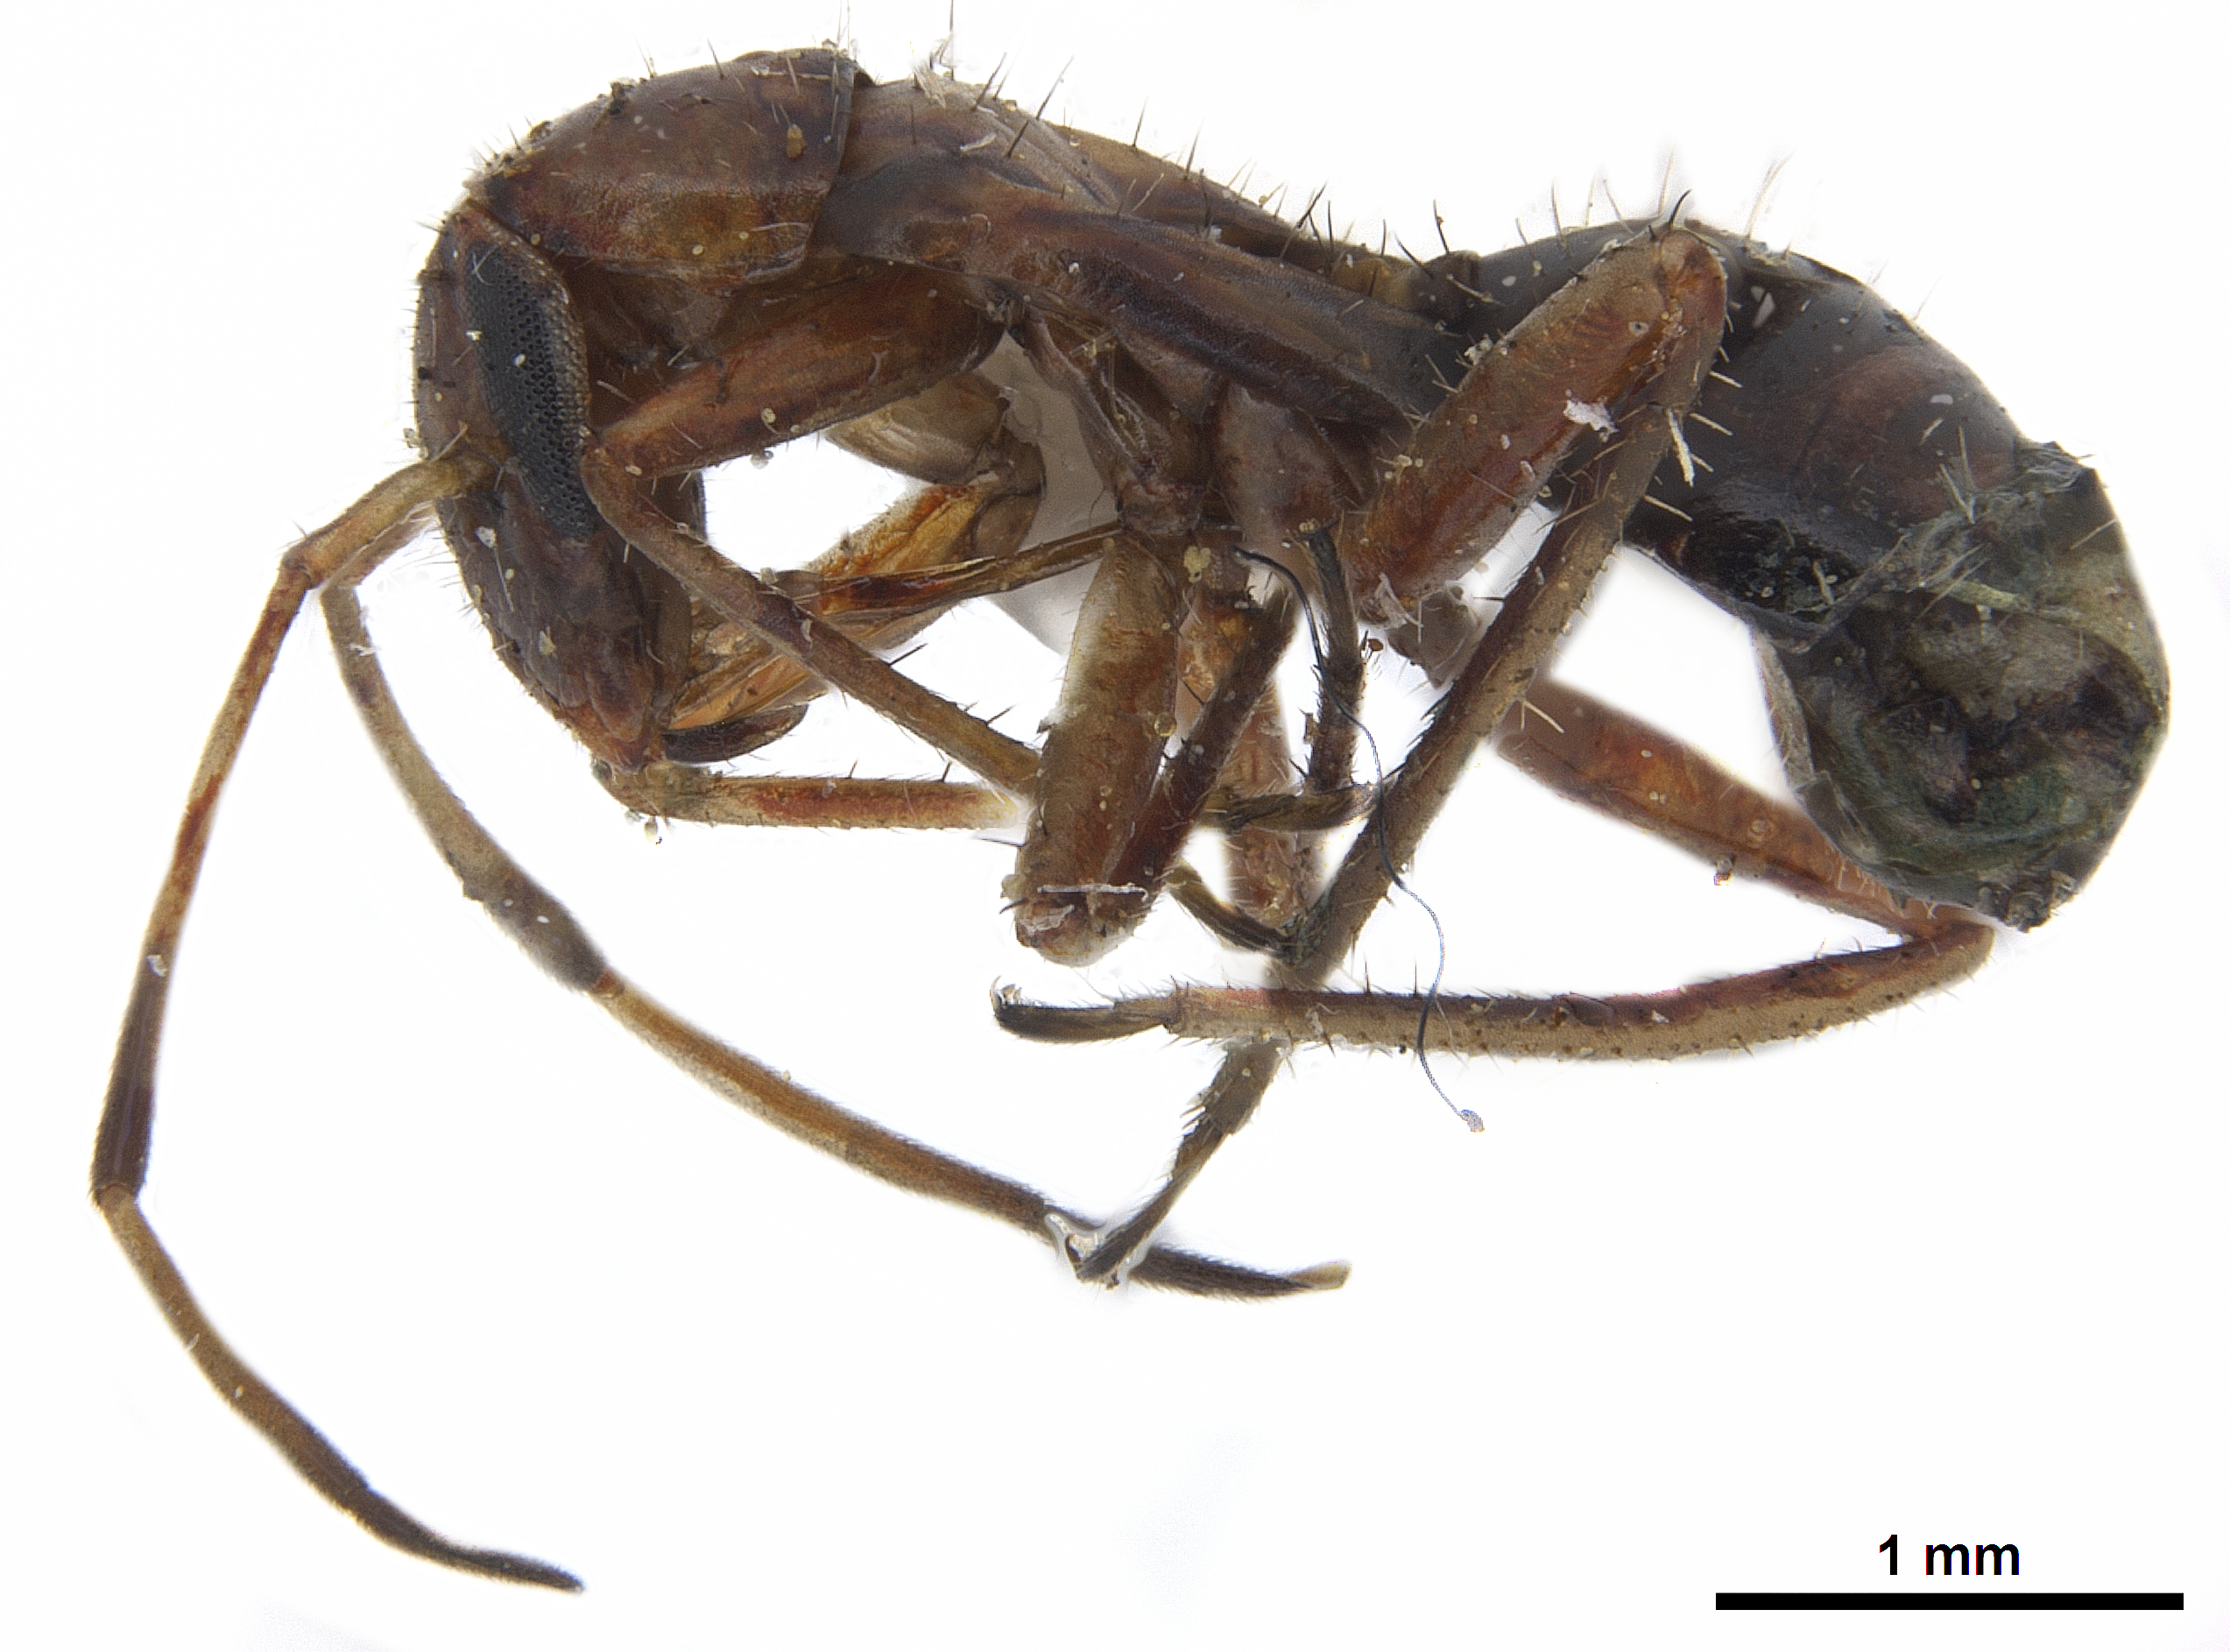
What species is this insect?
Barberiella formicoides
